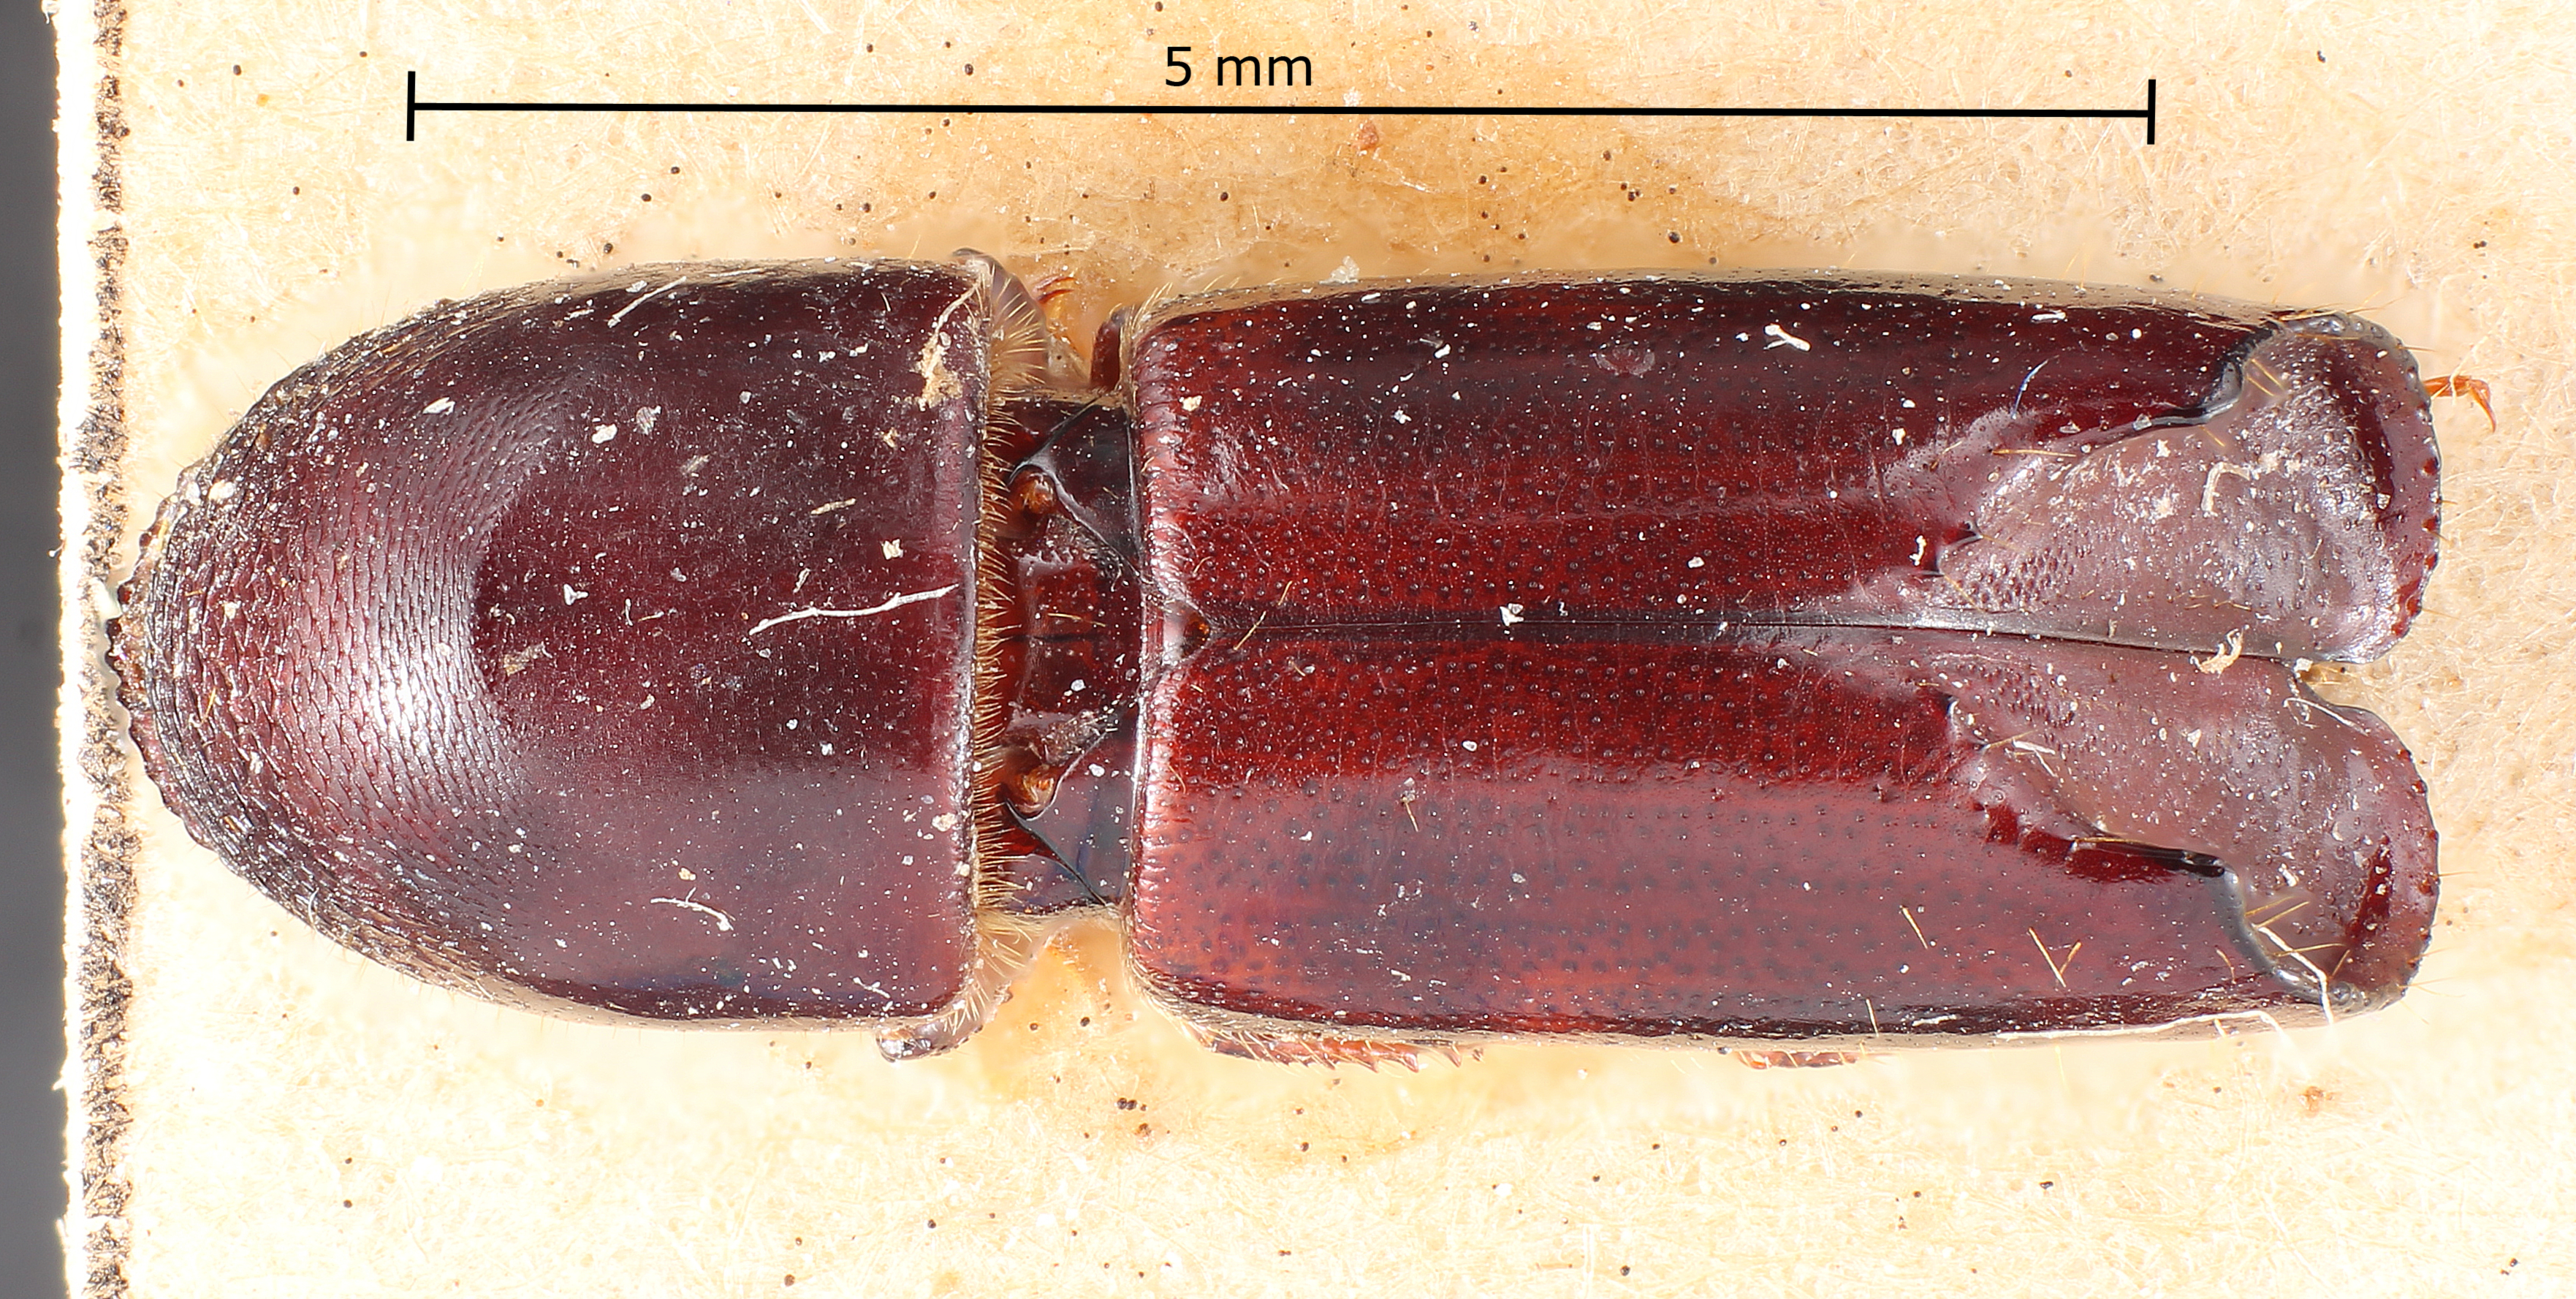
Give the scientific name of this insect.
Anchonocerus excavatus
